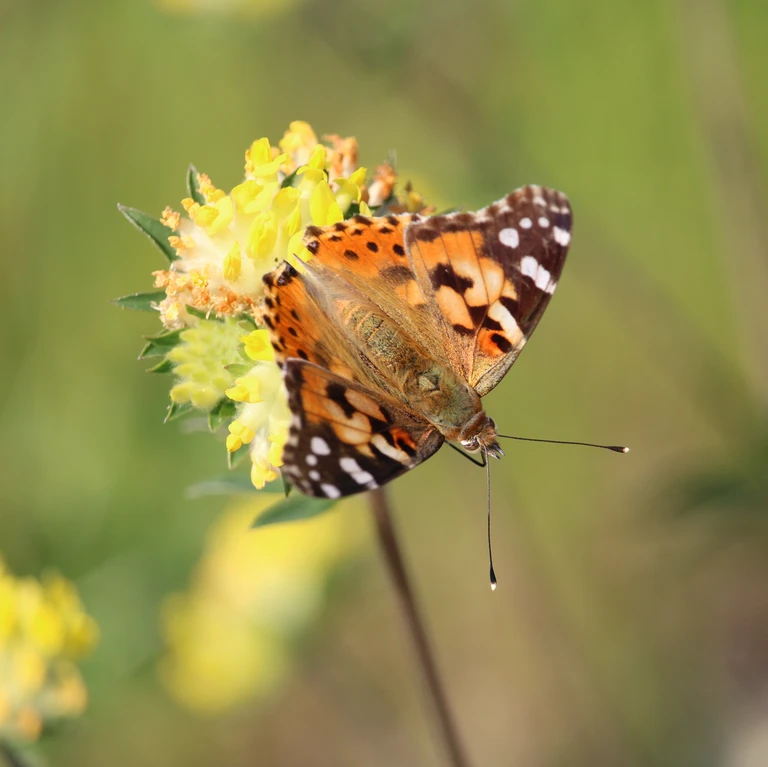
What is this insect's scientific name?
Vanessa cardui
